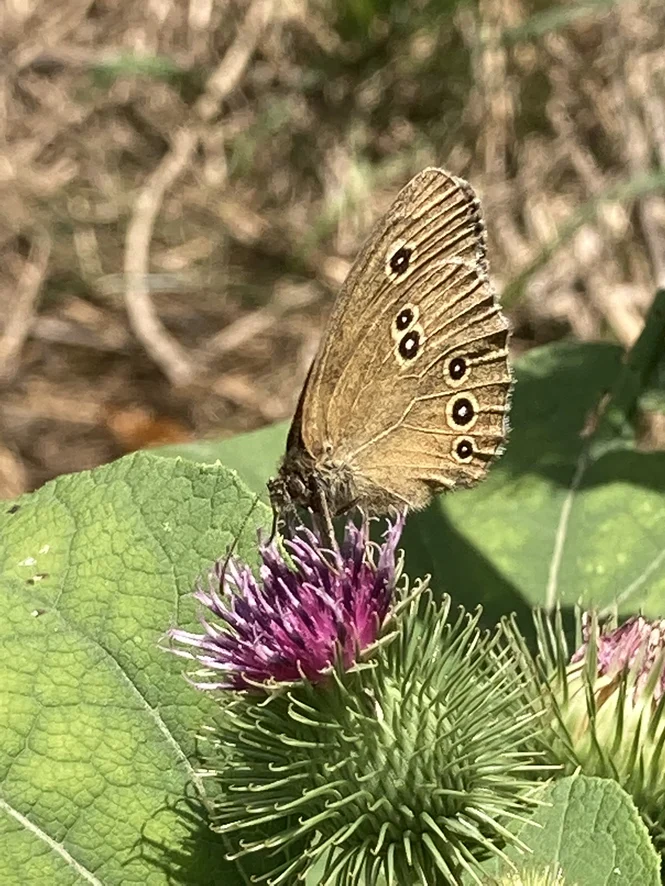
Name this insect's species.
Aphantopus hyperantus
